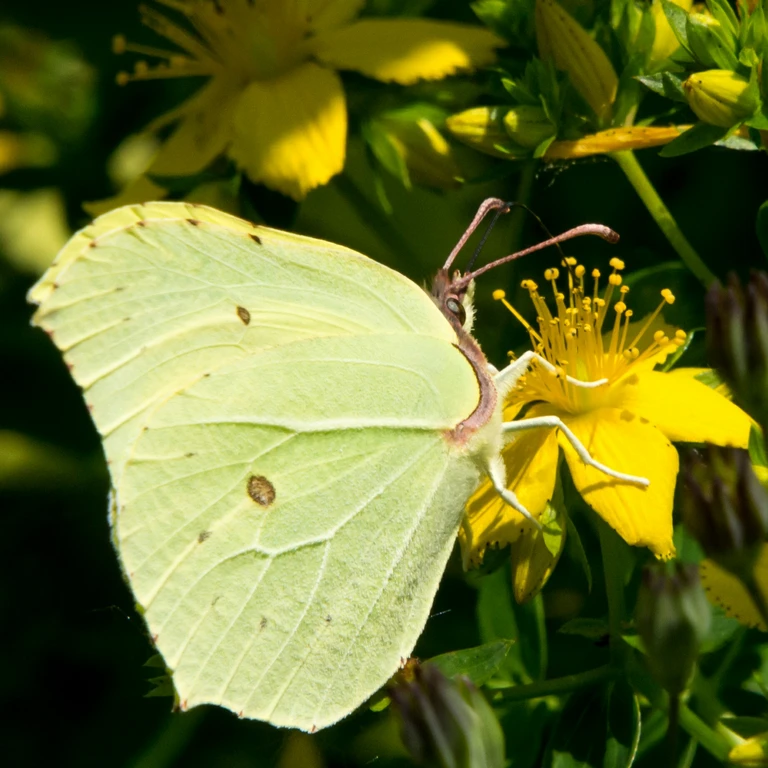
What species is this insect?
Gonepteryx rhamni
